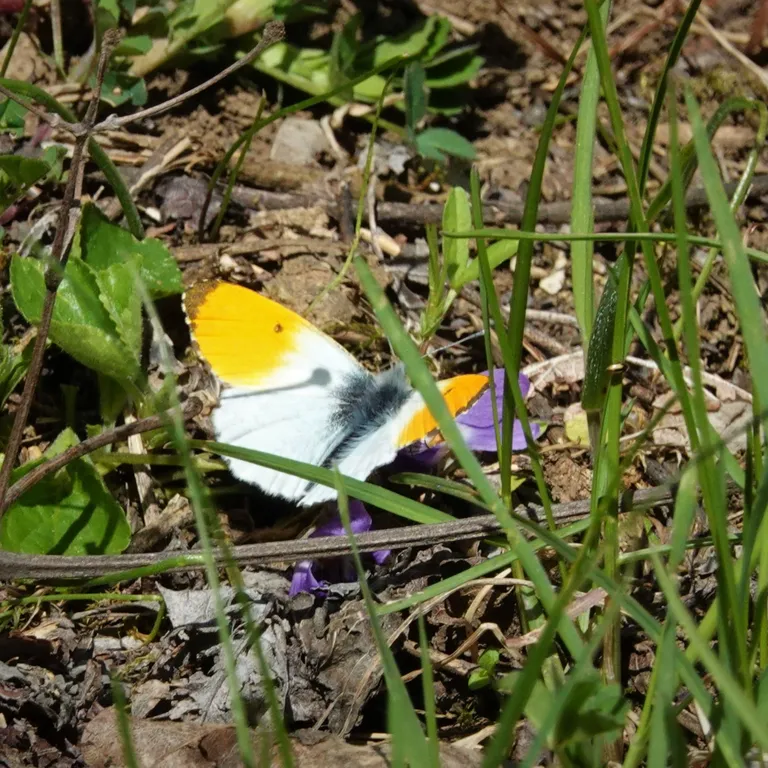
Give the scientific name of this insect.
Anthocharis cardamines
